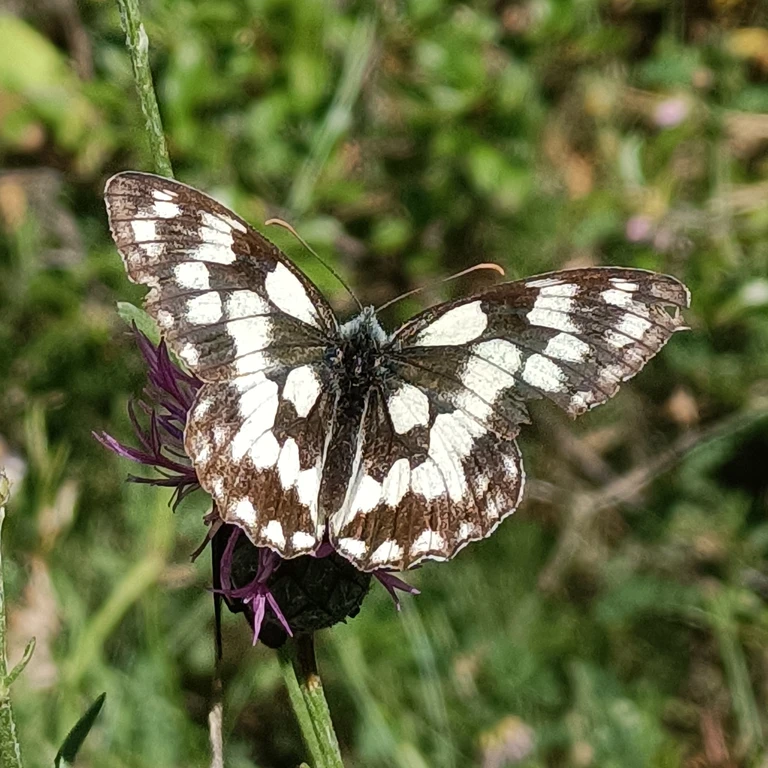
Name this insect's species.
Melanargia galathea
